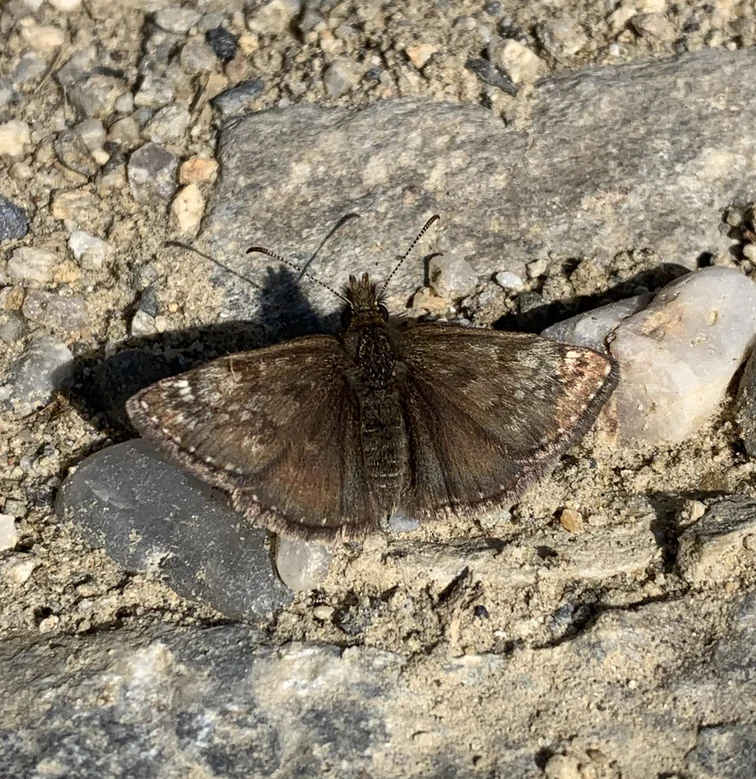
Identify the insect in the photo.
Erynnis tages
